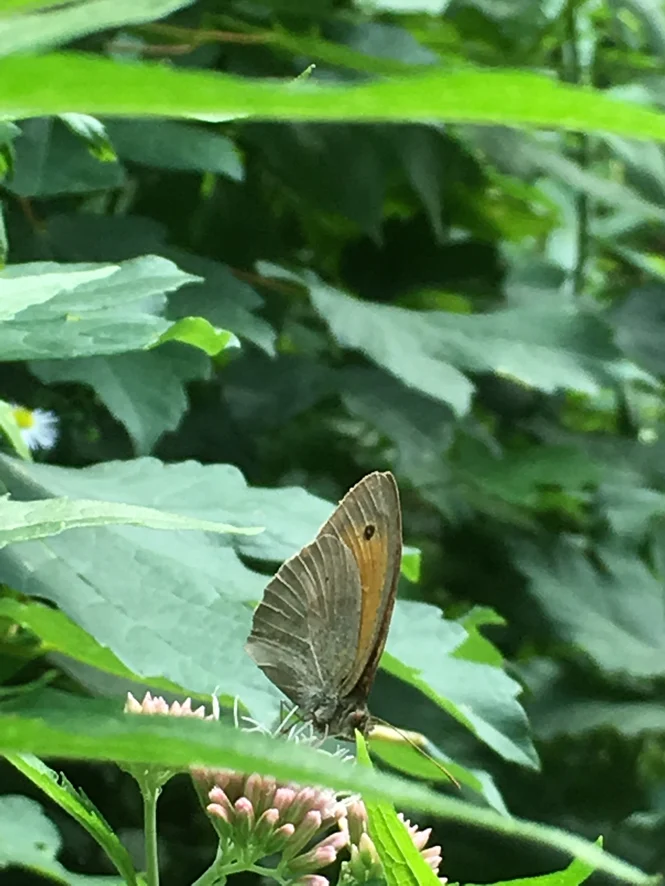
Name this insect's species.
Maniola jurtina
